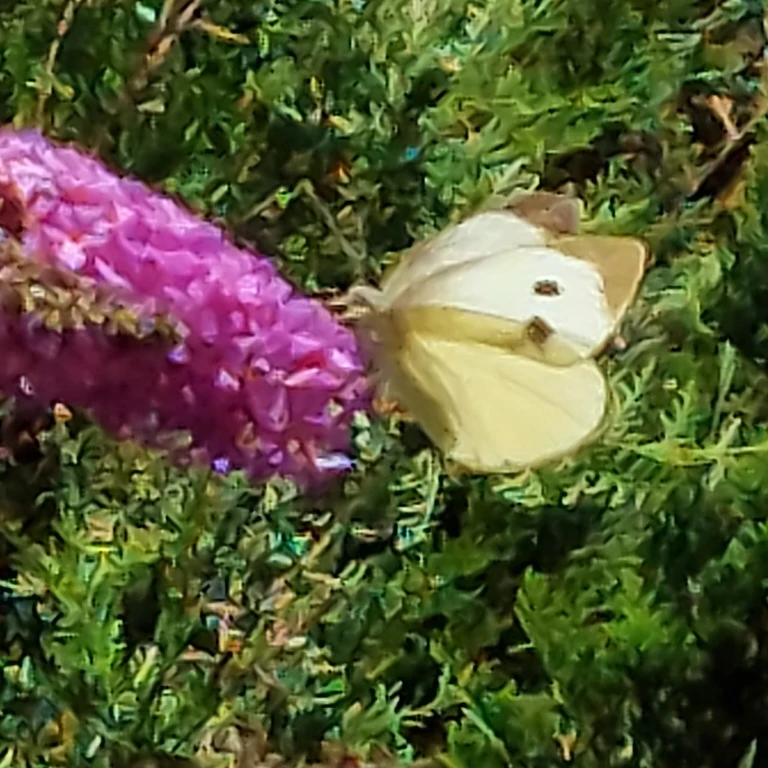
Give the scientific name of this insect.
Pieris brassicae
